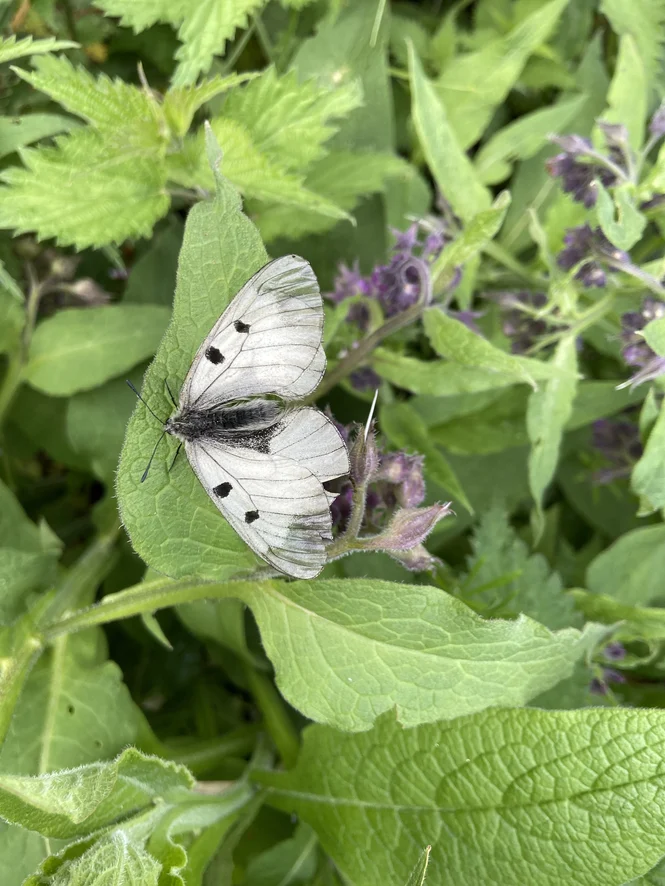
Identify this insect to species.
Parnassius mnemosyne
